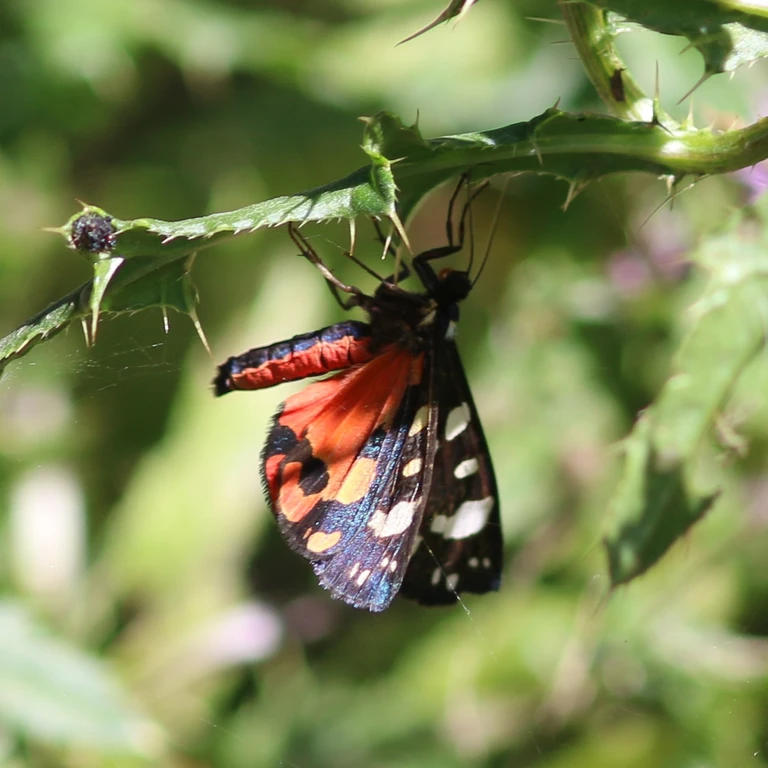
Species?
Callimorpha dominula
